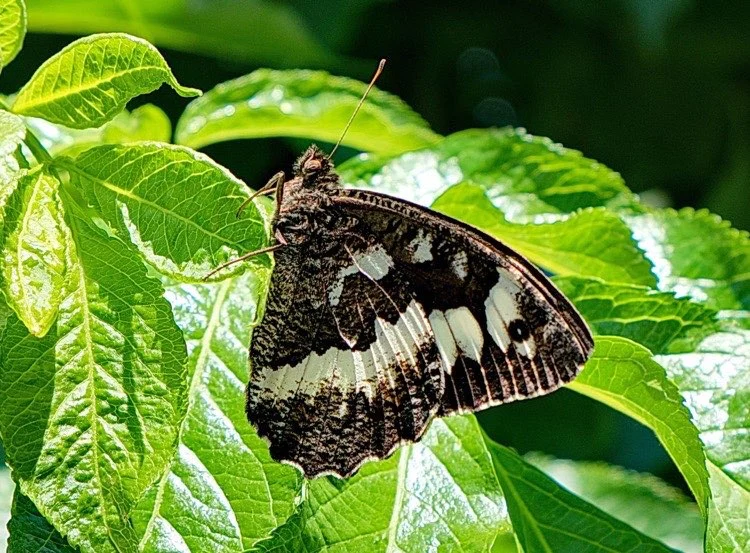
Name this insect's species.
Brintesia circe
